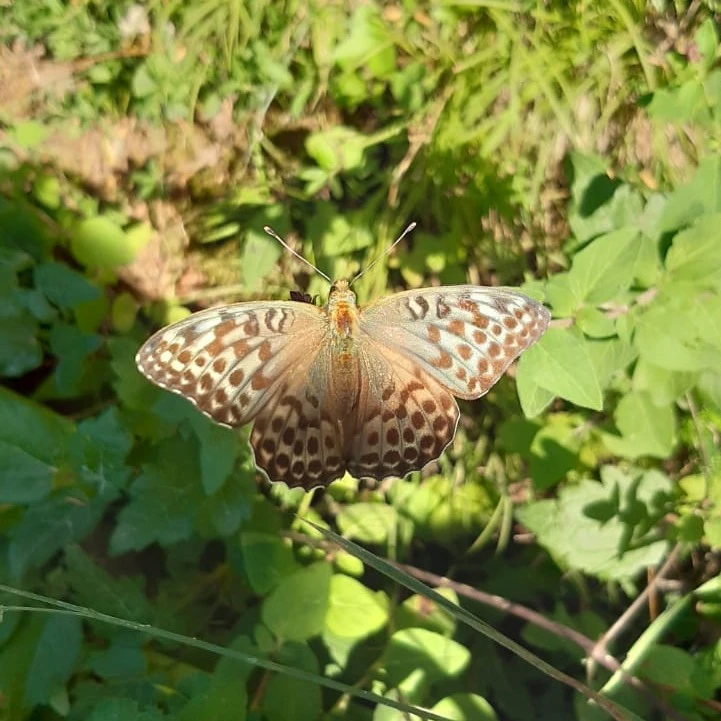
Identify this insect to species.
Argynnis paphia
